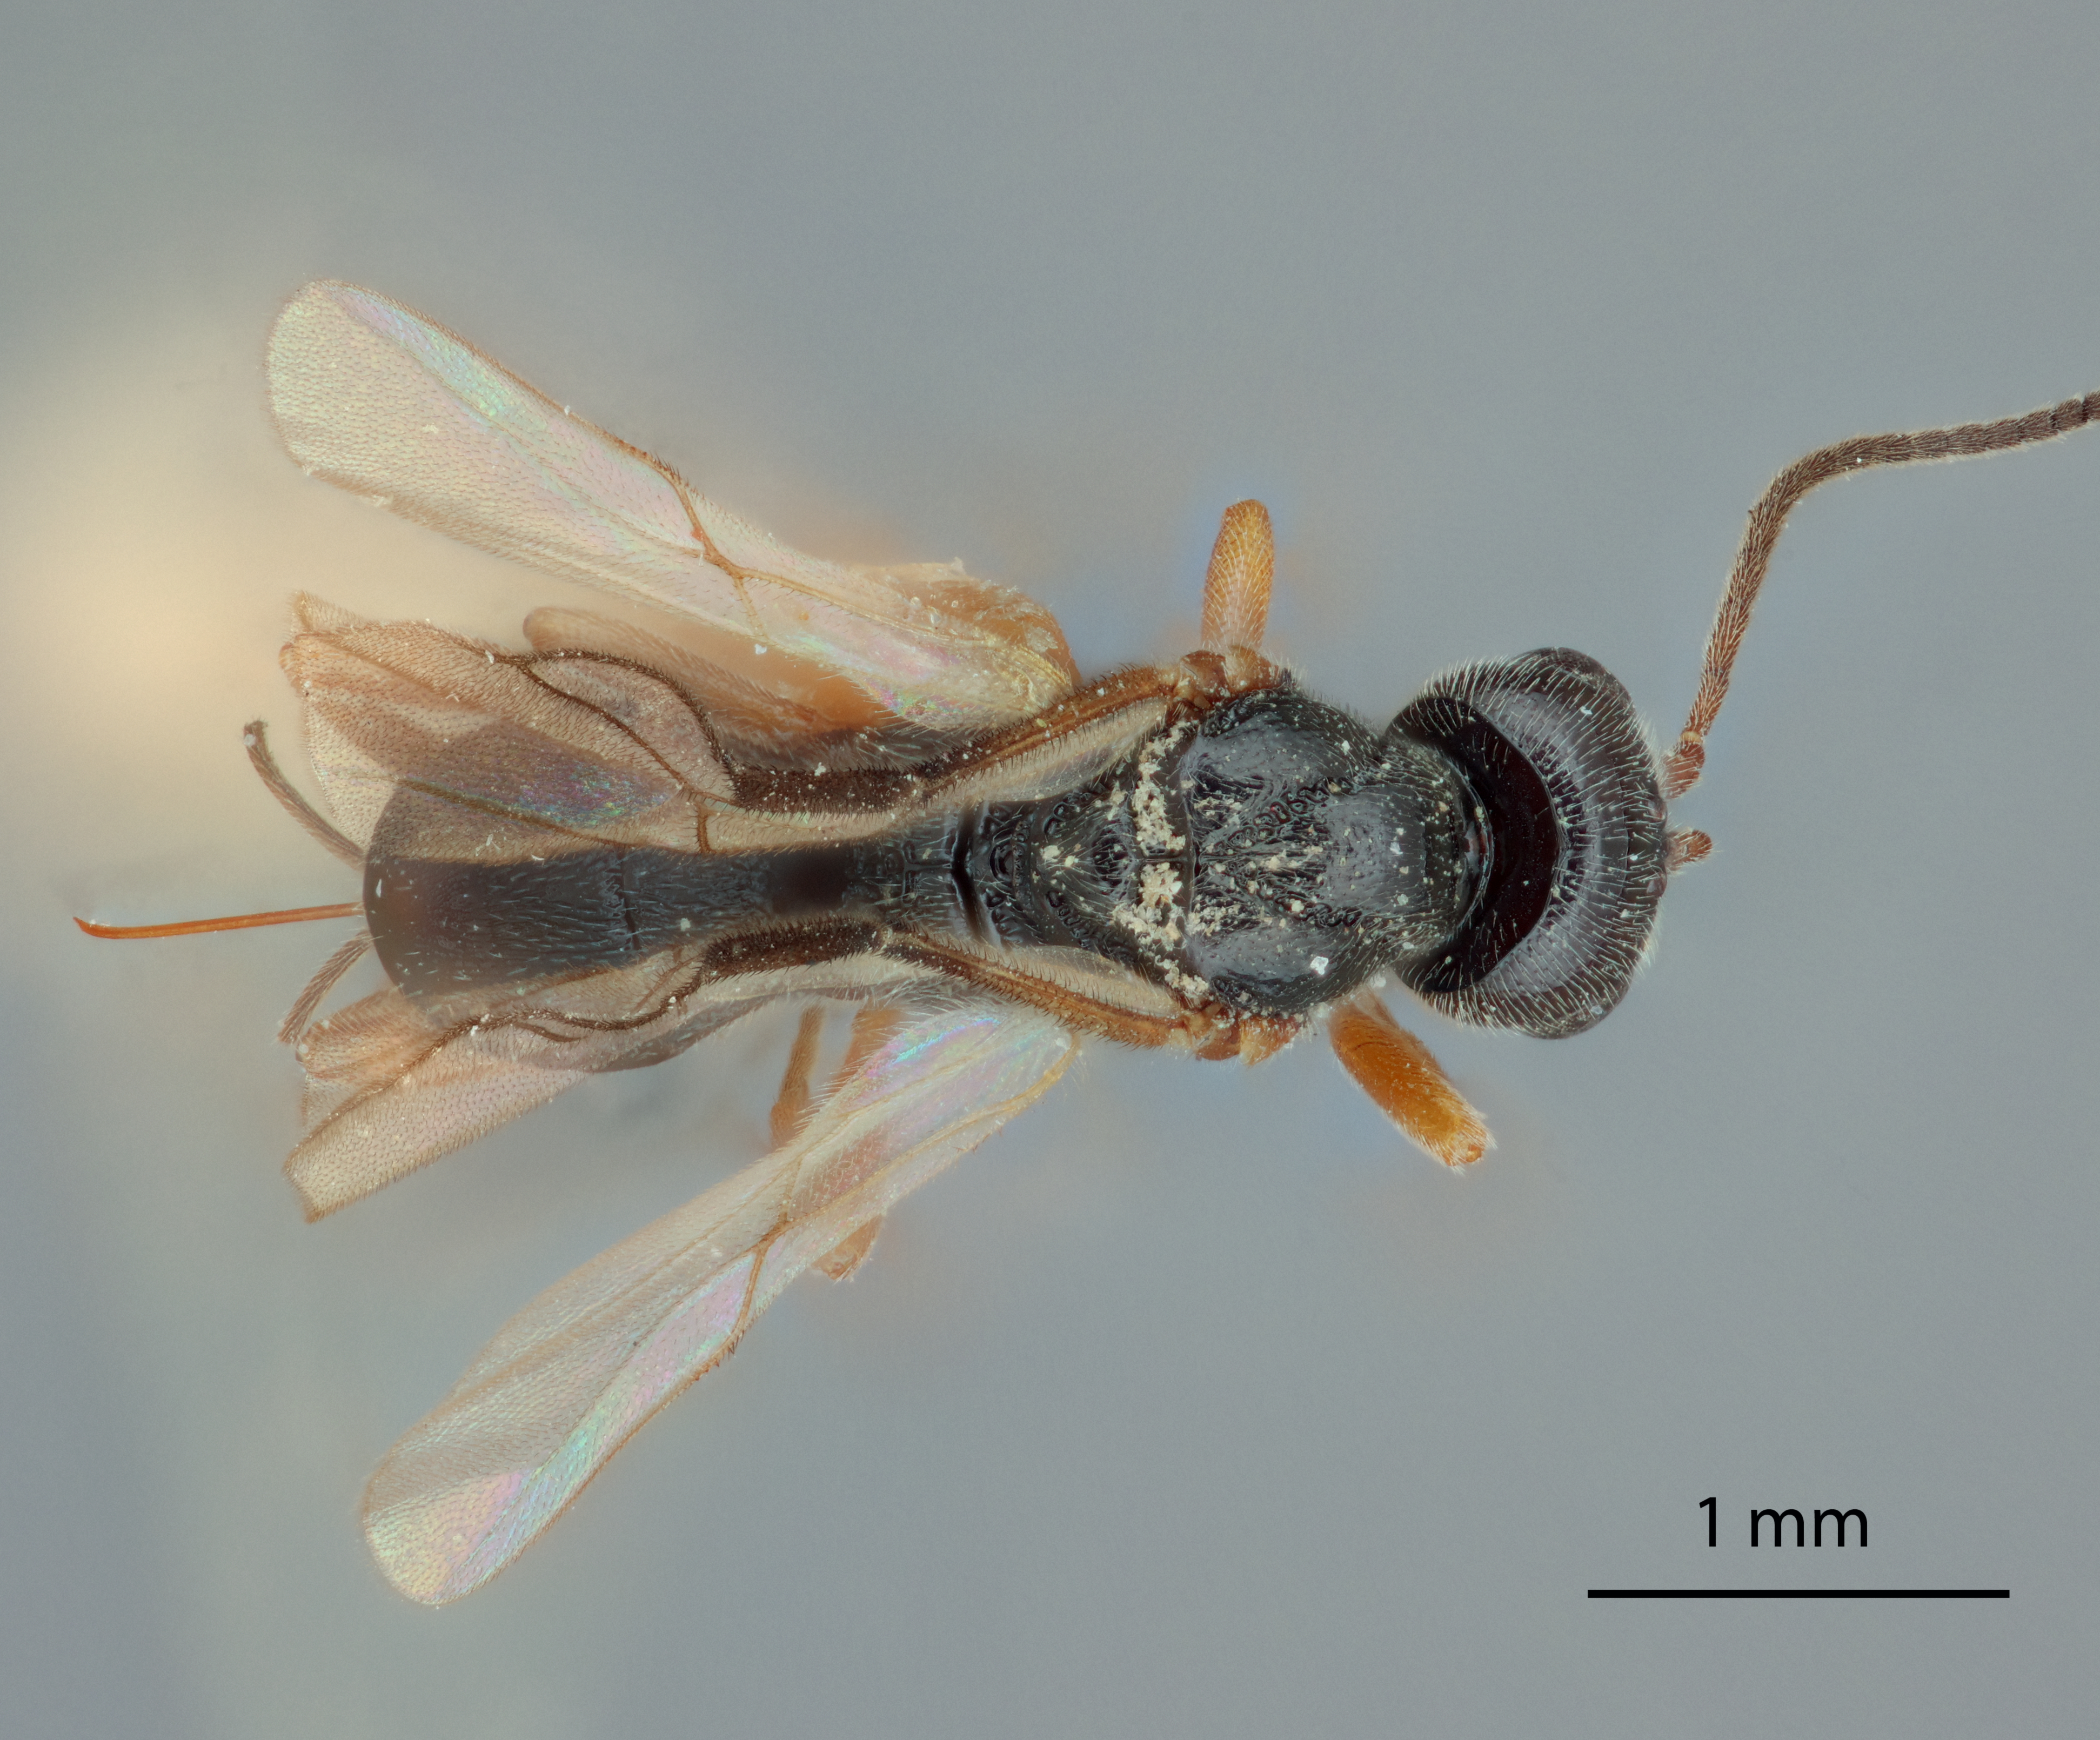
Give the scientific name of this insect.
Aliolus calyptoides
